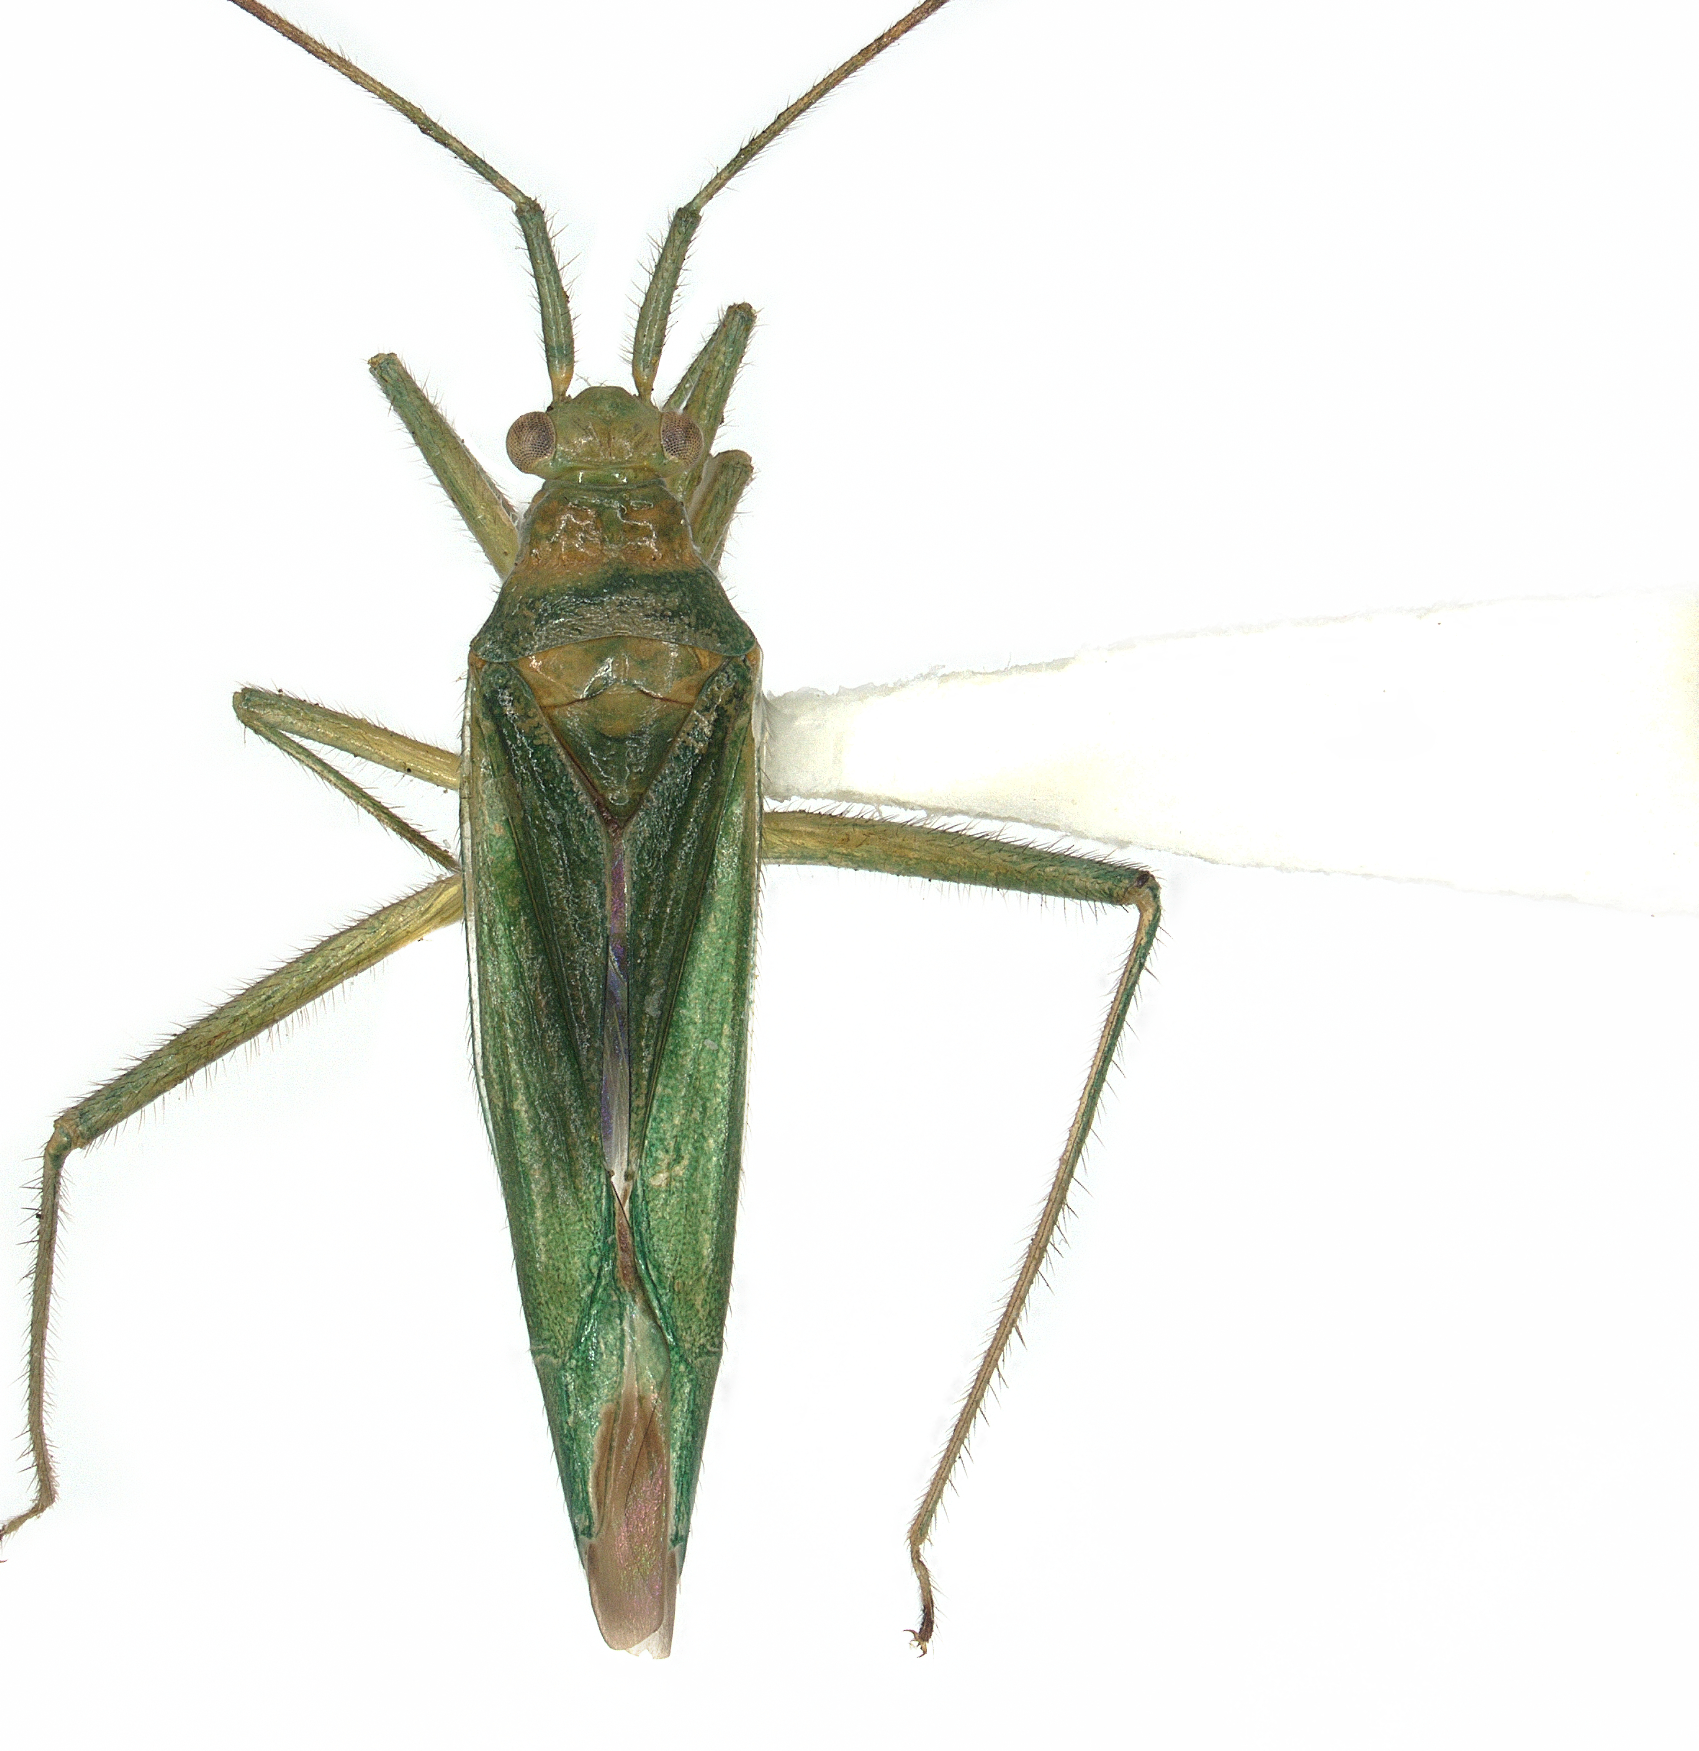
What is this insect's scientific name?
Nesiomiris hawaiiensis
